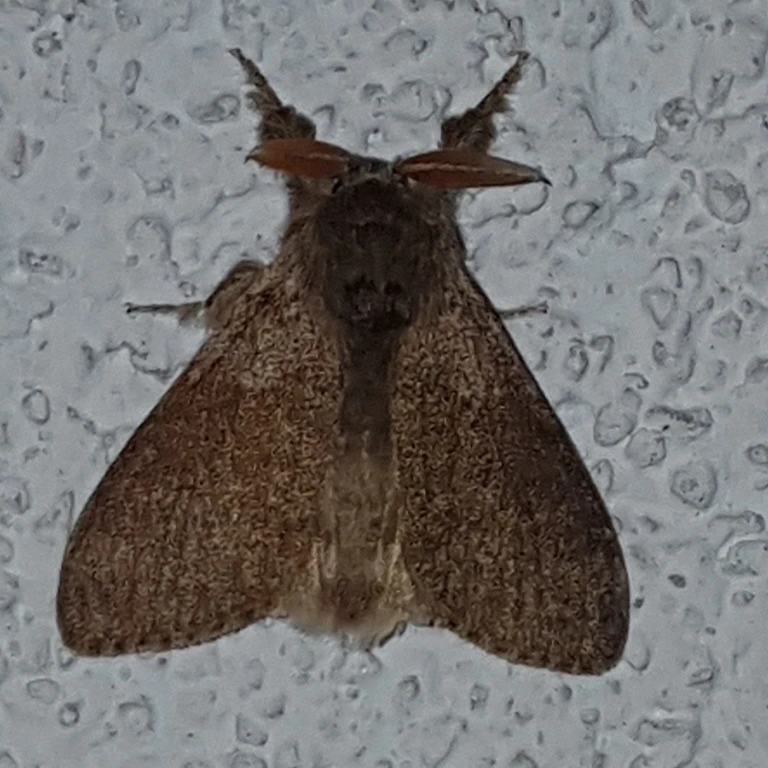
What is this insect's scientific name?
Calliteara pudibunda
